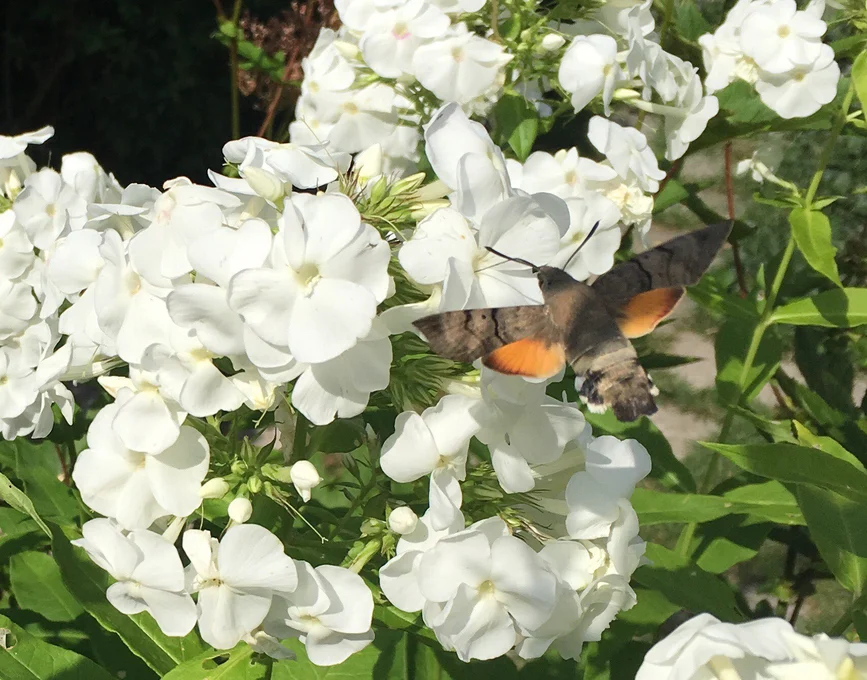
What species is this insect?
Macroglossum stellatarum
